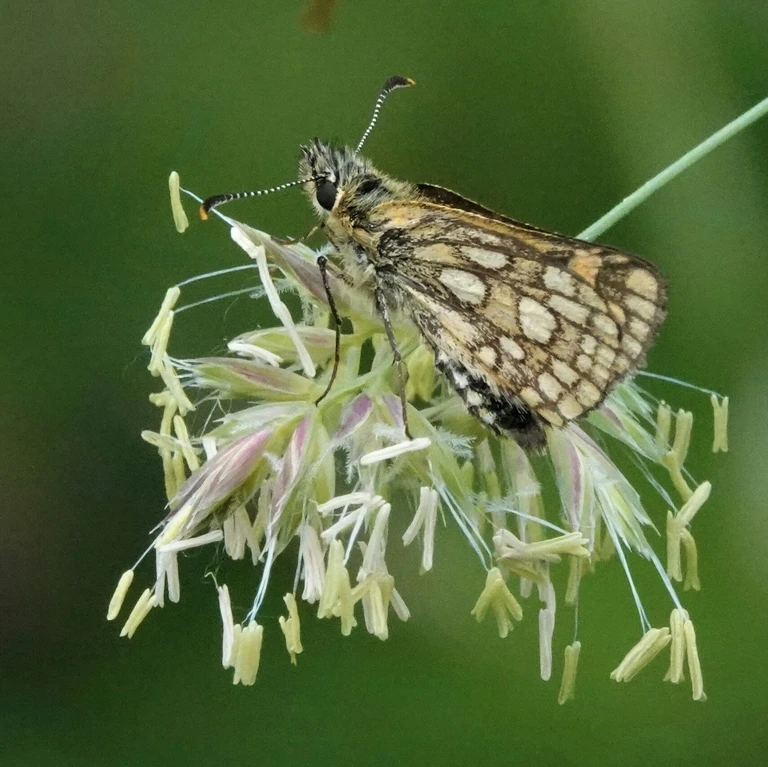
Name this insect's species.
Carterocephalus palaemon
